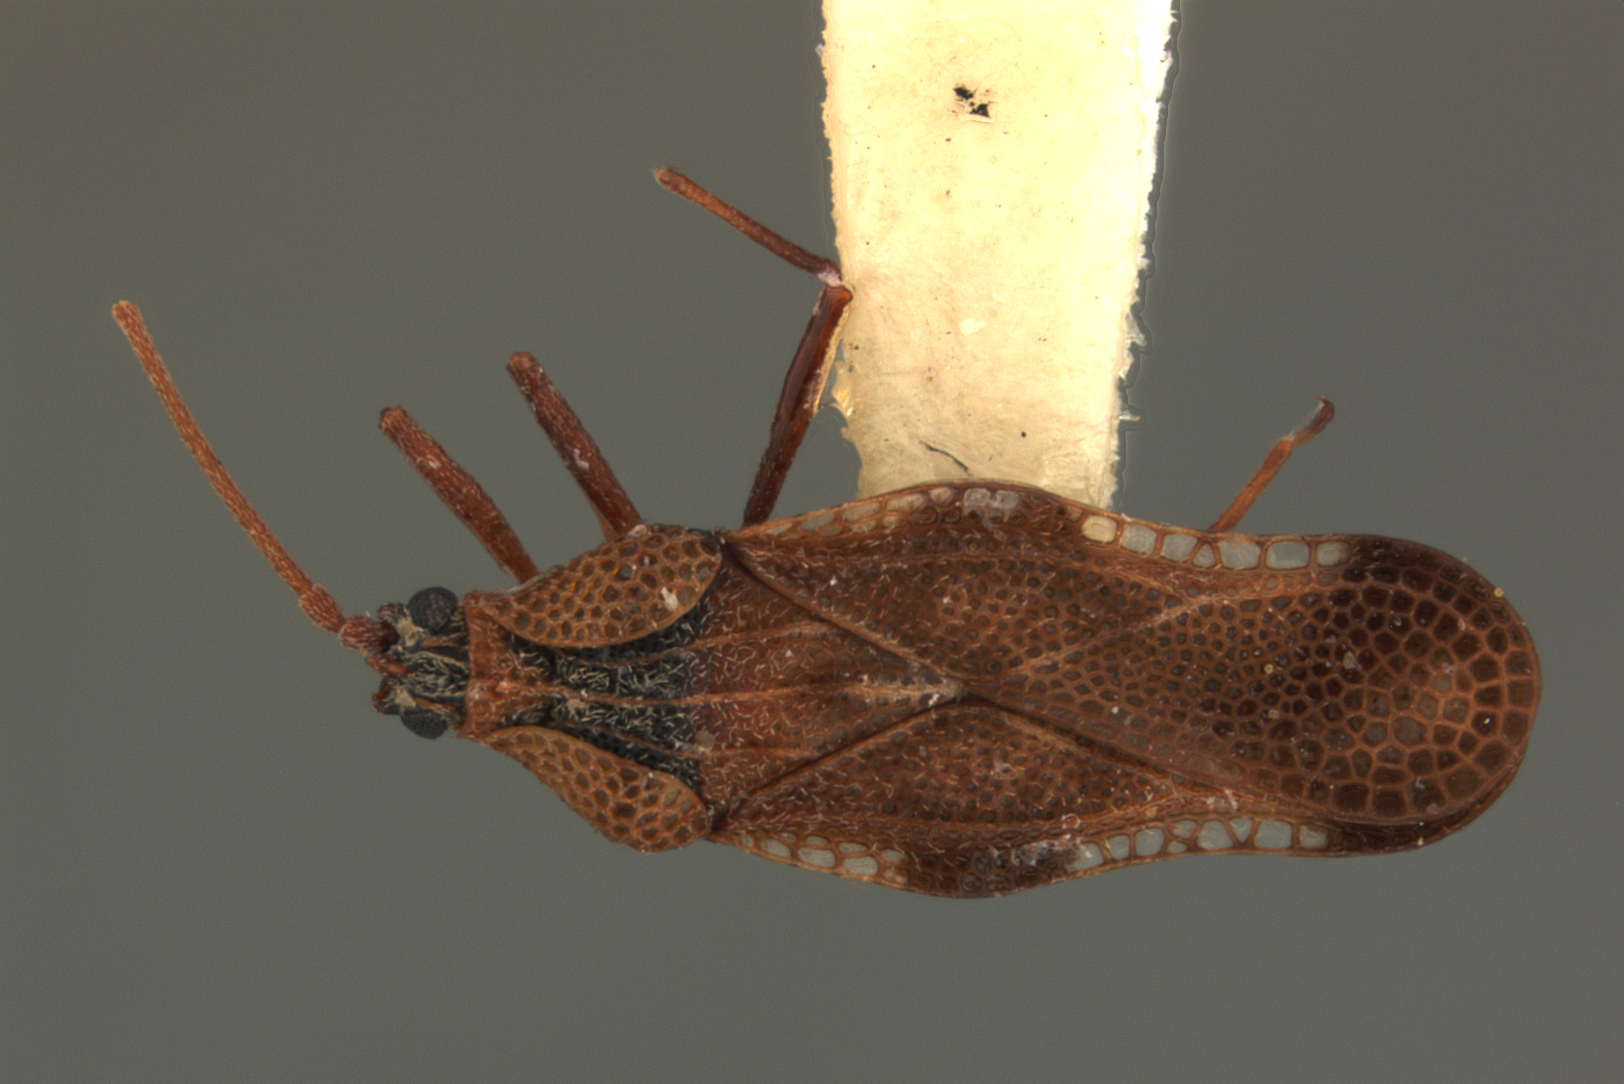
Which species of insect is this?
Physatocheila lautana
